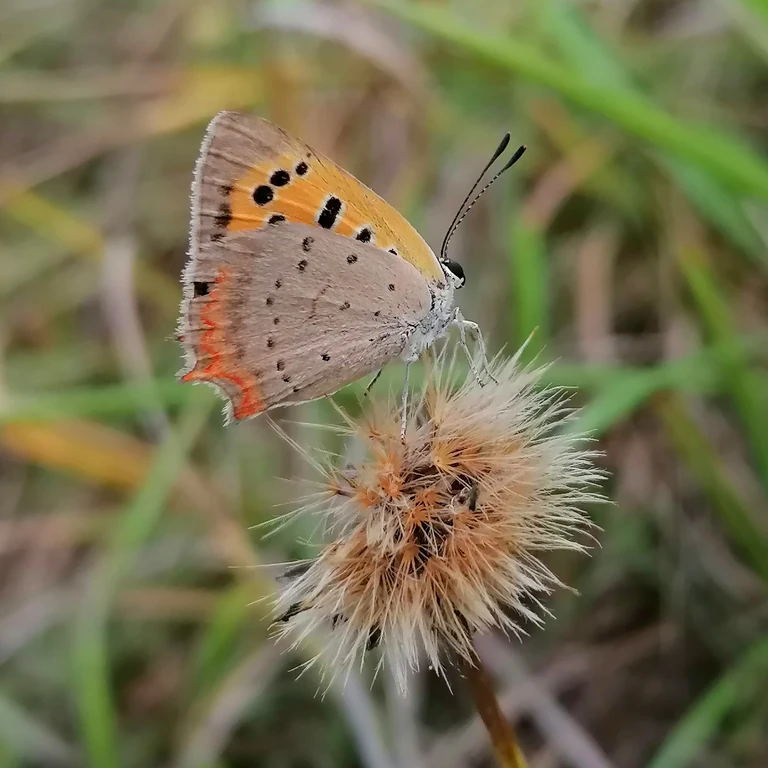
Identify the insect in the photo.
Lycaena phlaeas
